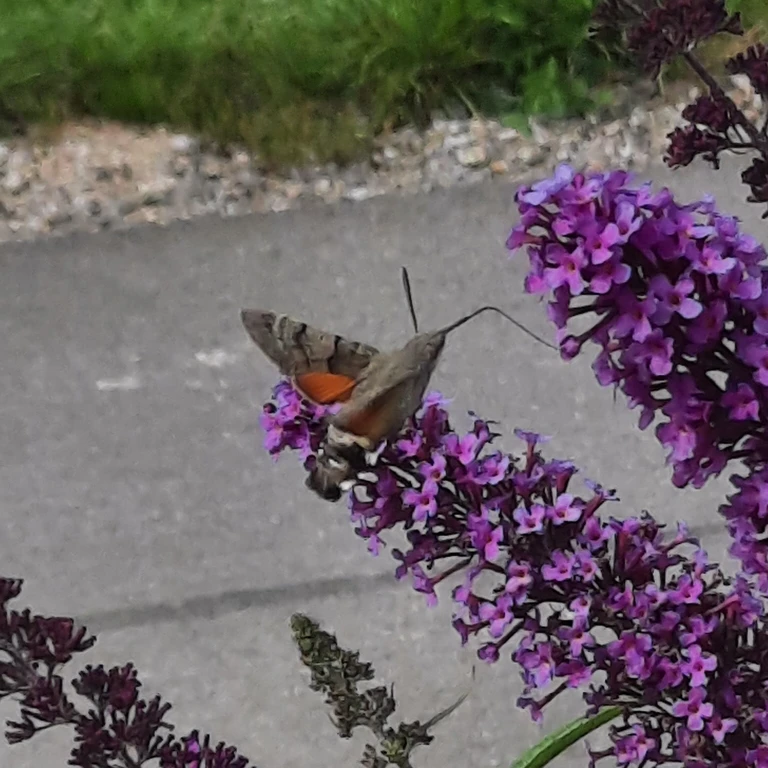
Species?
Macroglossum stellatarum
